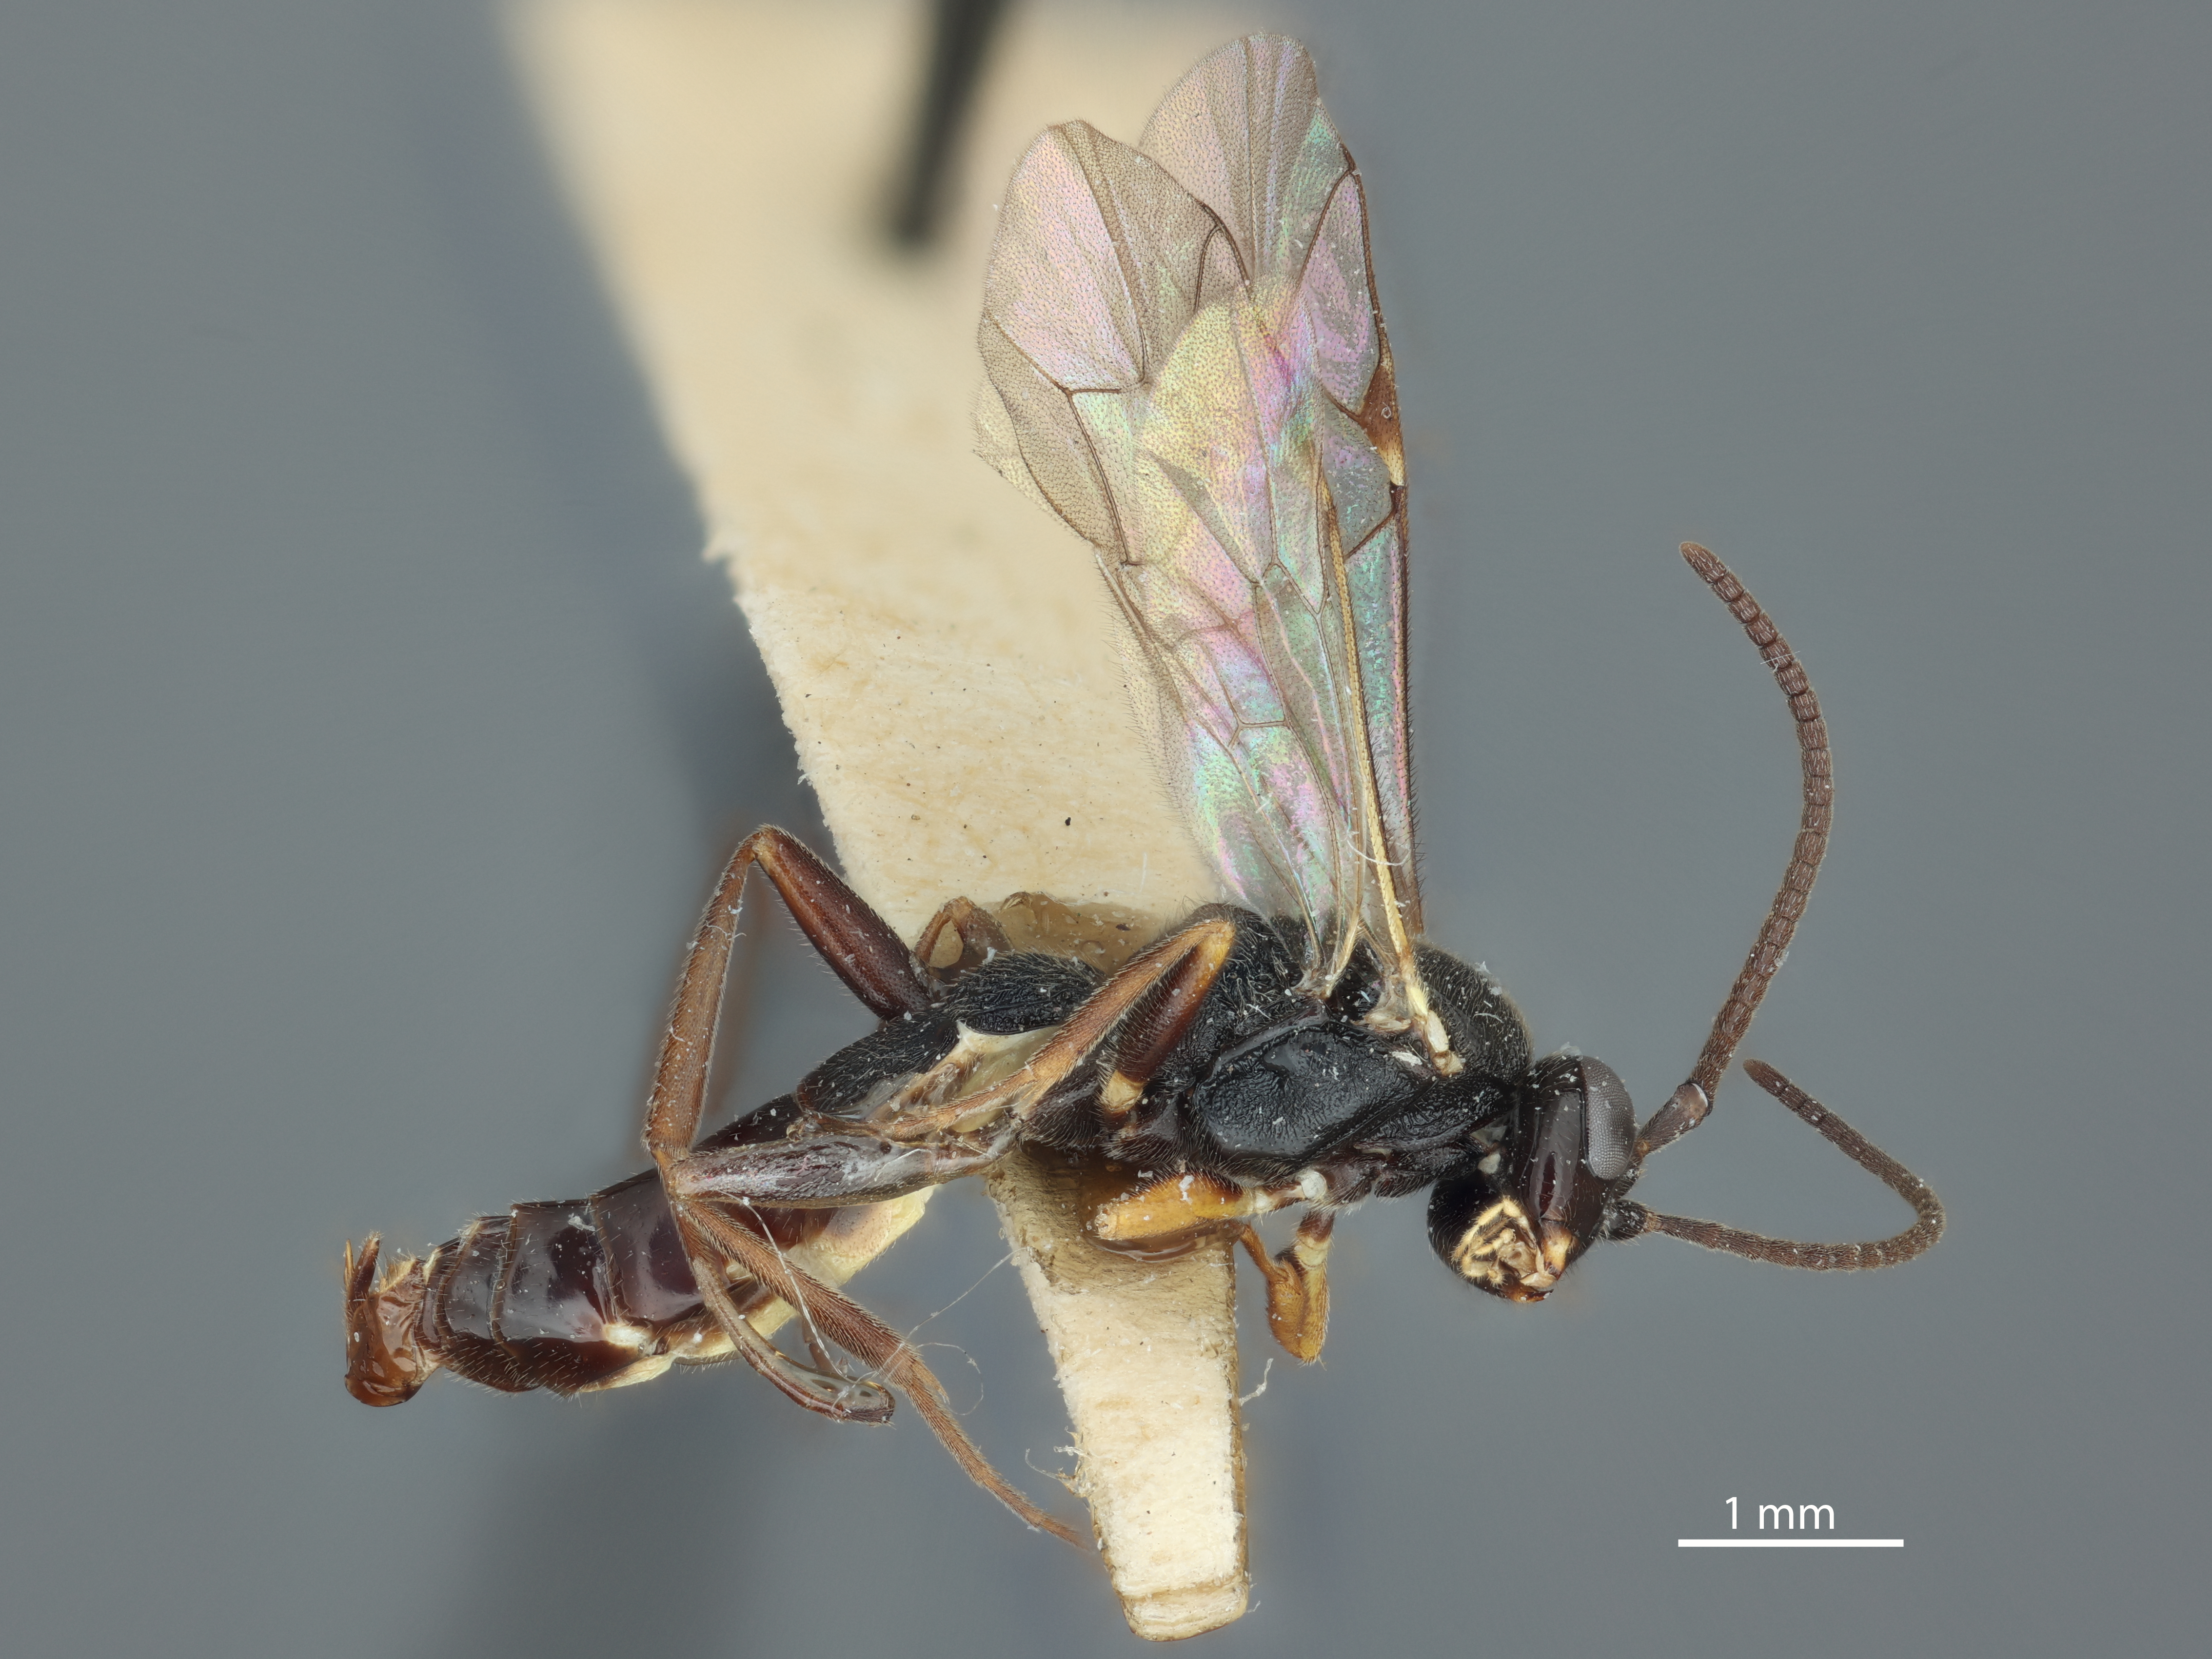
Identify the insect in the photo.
Promethes rugosipleuralis
